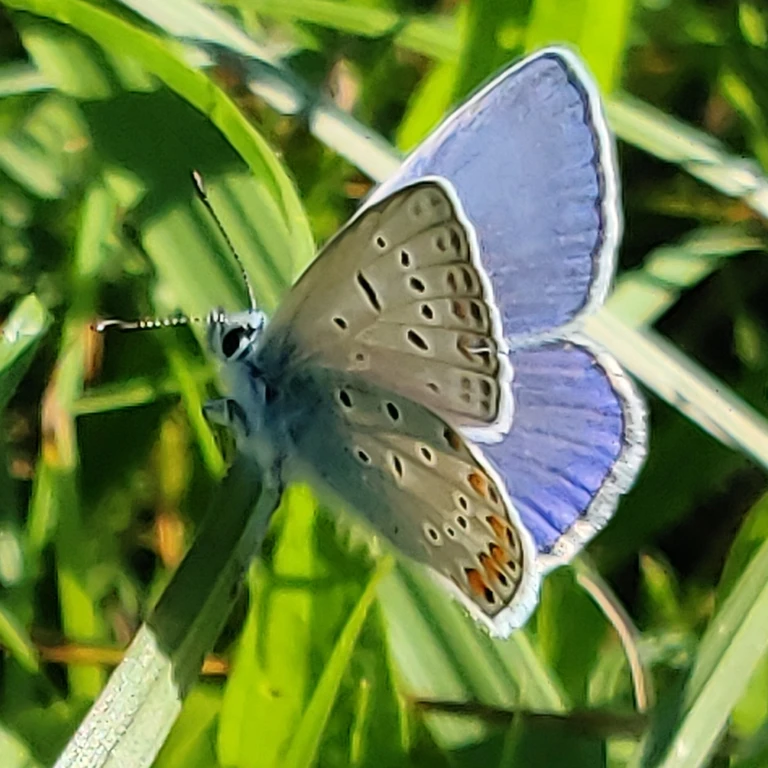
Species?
Polyommatus icarus
